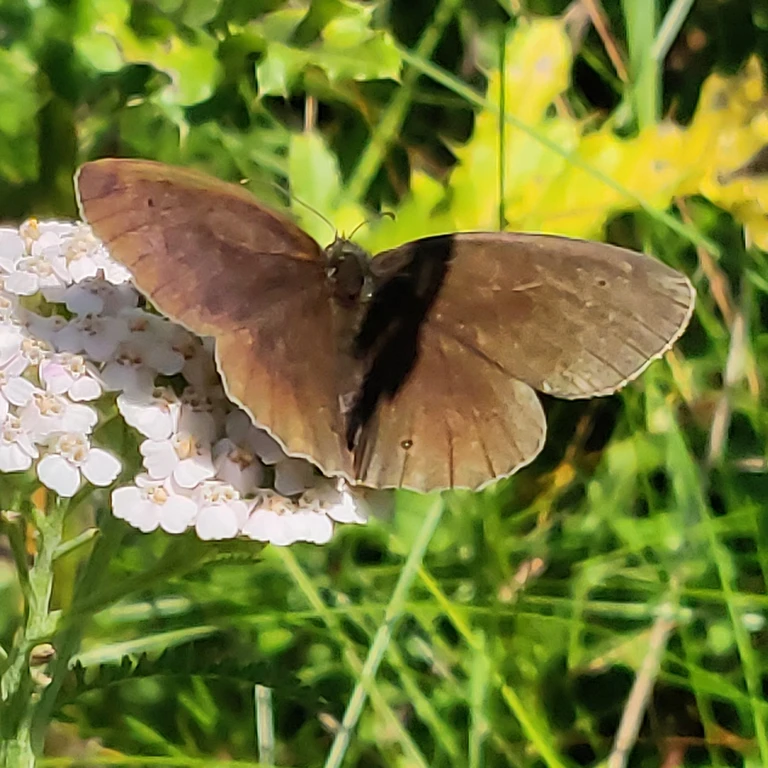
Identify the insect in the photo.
Aphantopus hyperantus
